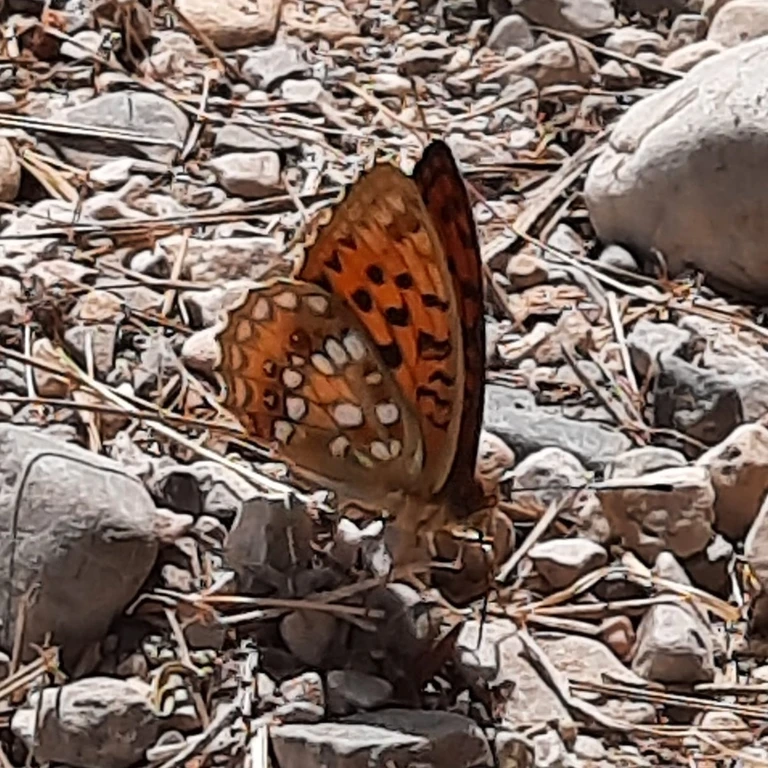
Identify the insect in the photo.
Fabriciana adippe
